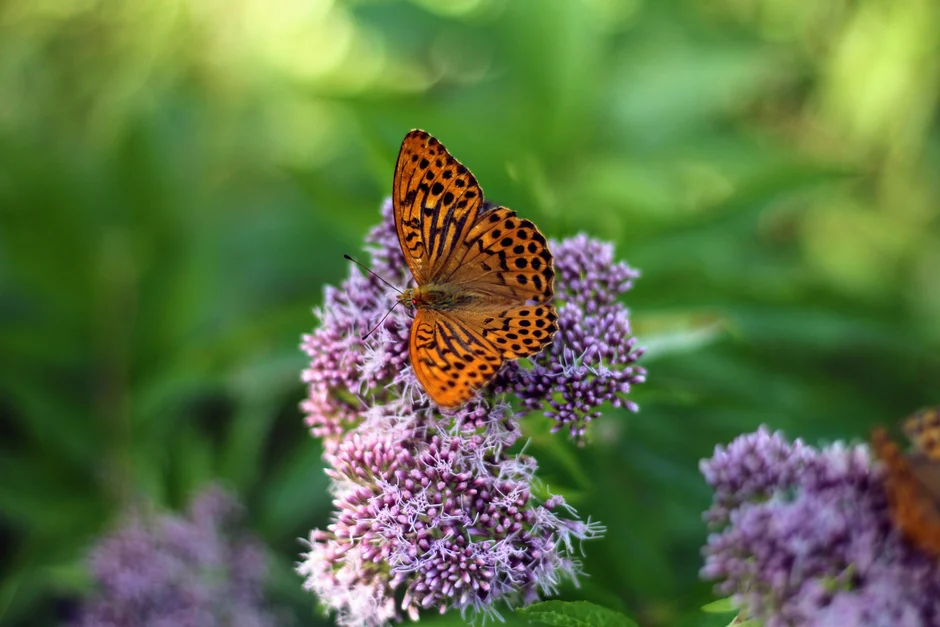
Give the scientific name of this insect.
Argynnis paphia
